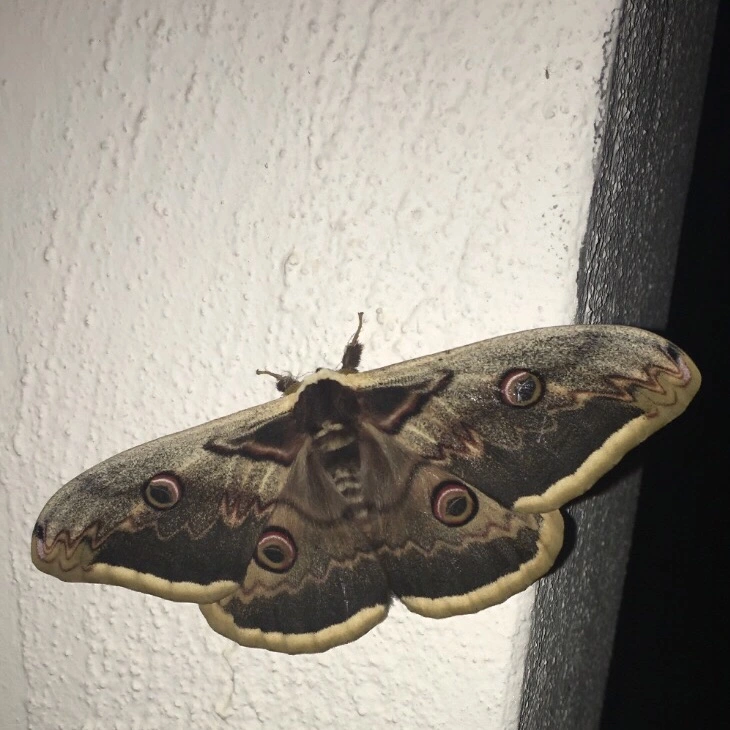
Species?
Saturnia pyri
